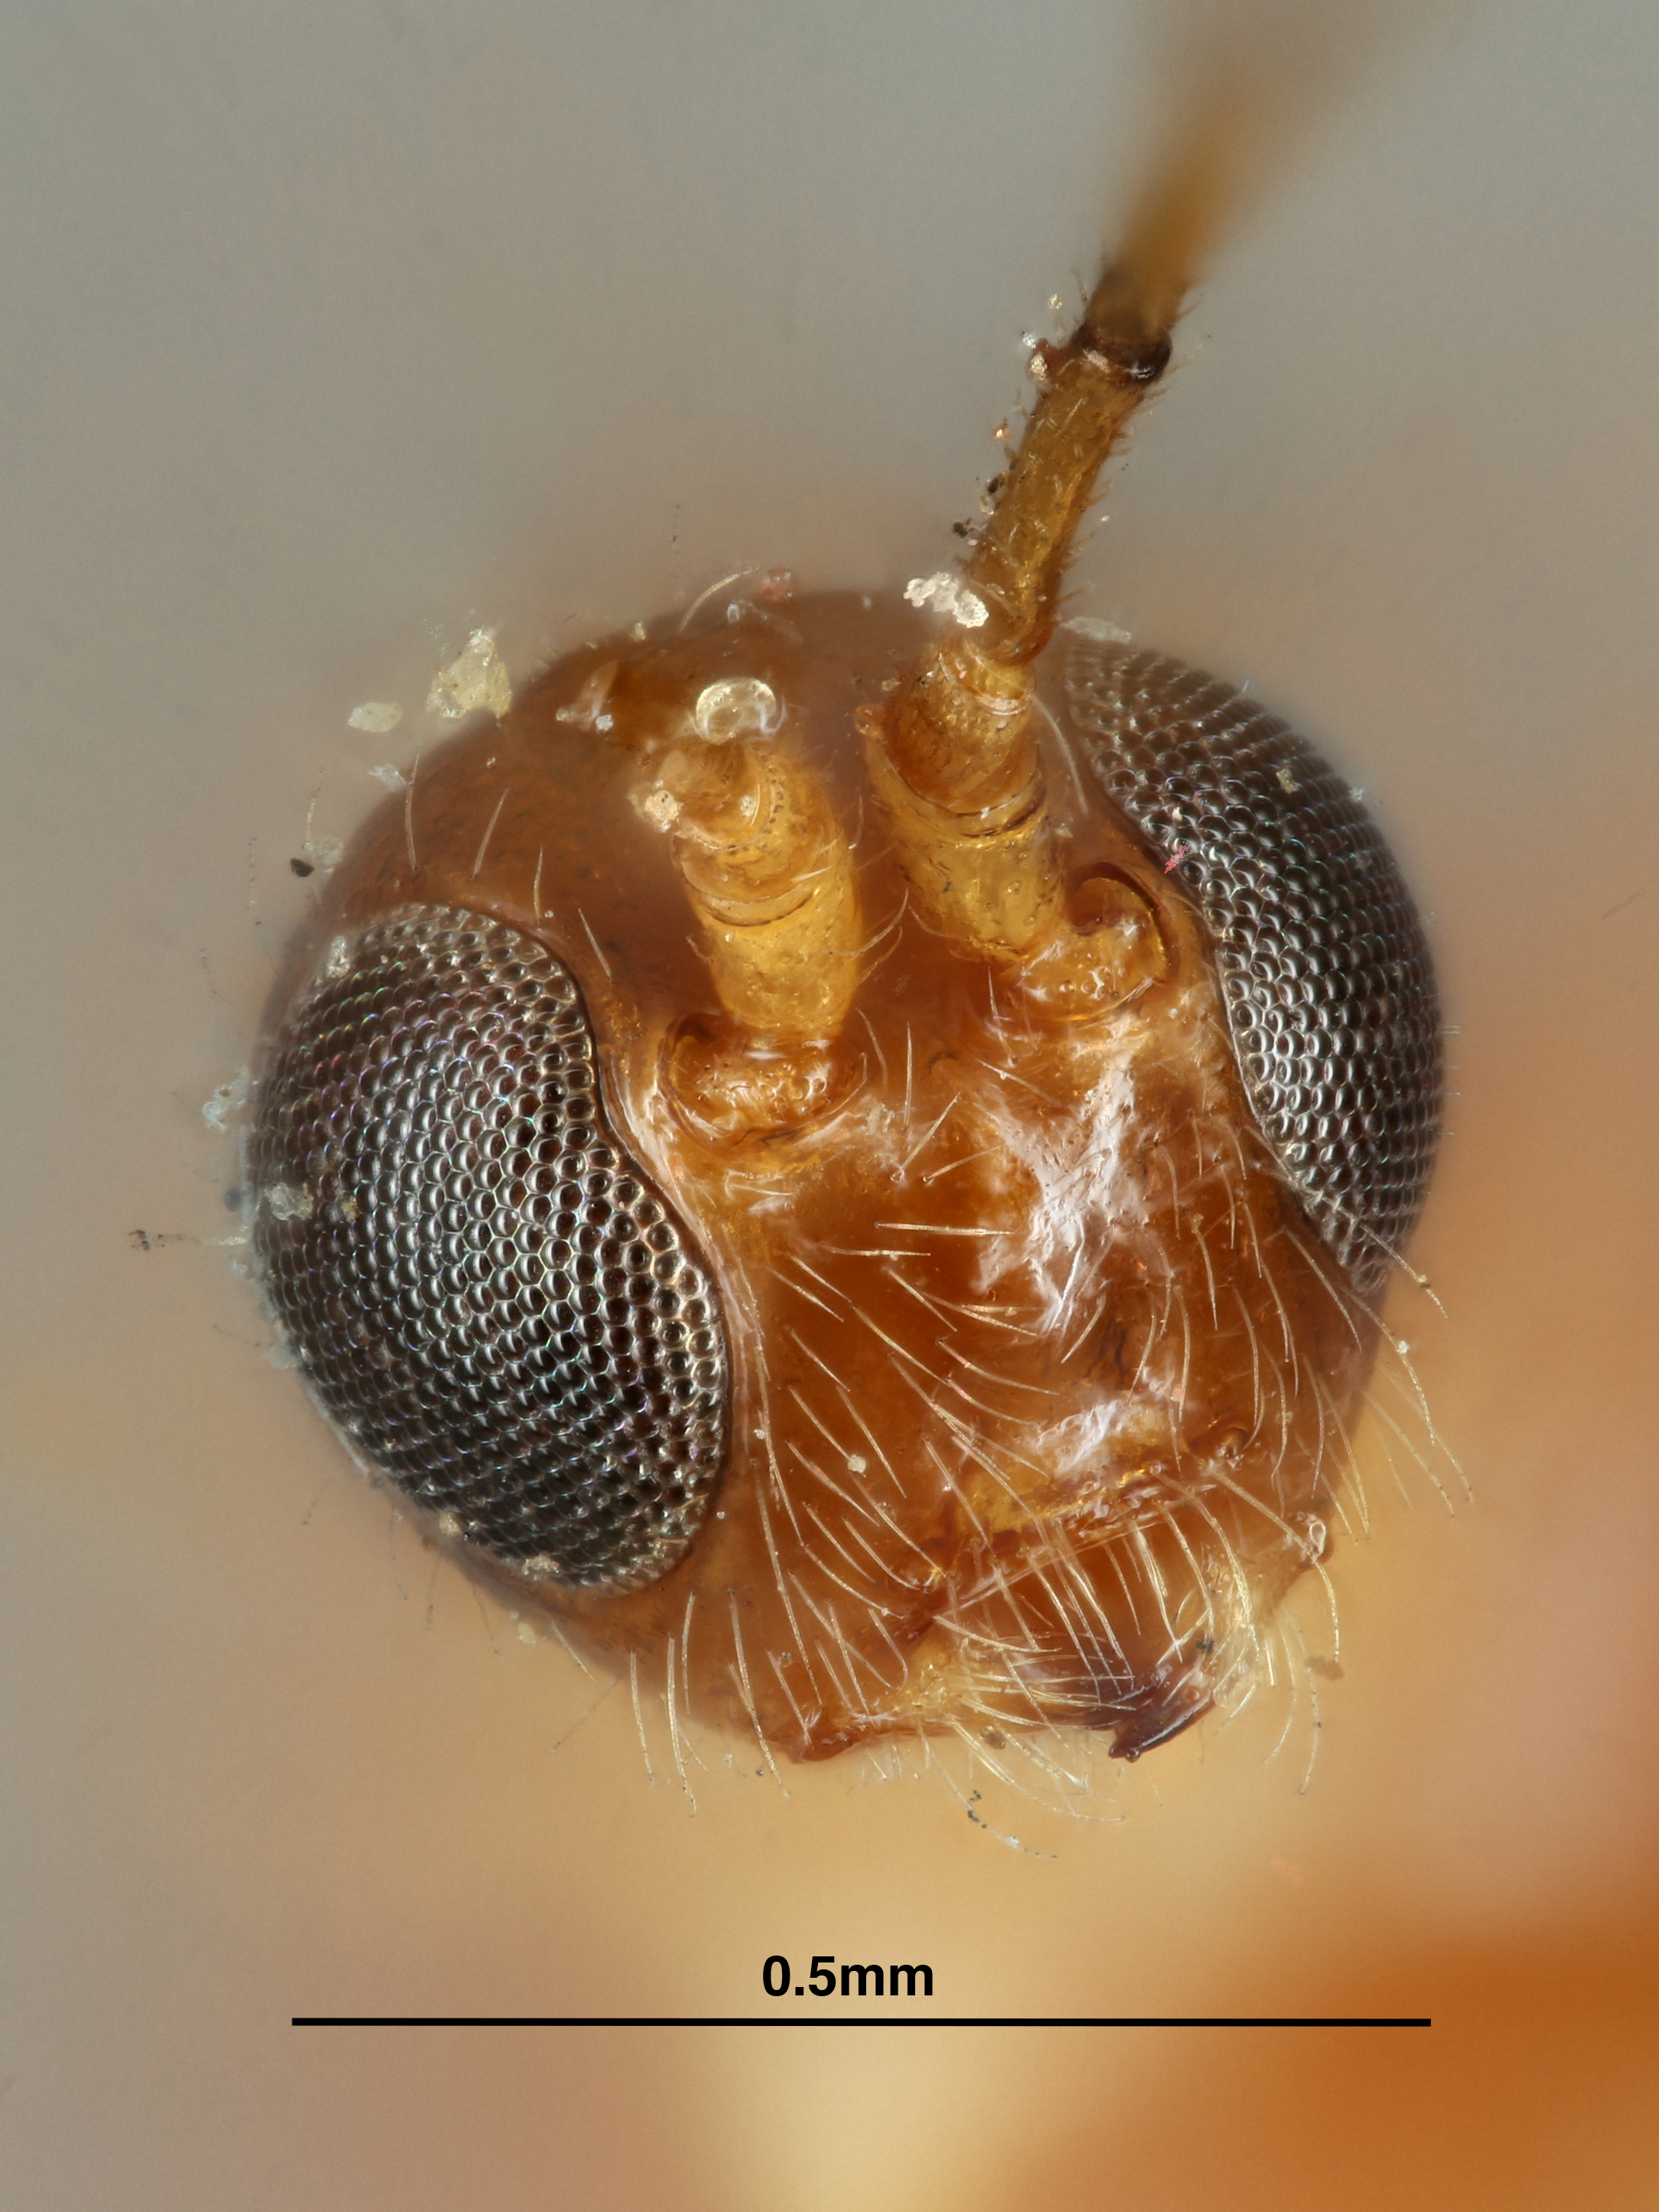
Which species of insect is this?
Caenophanes atriceps
